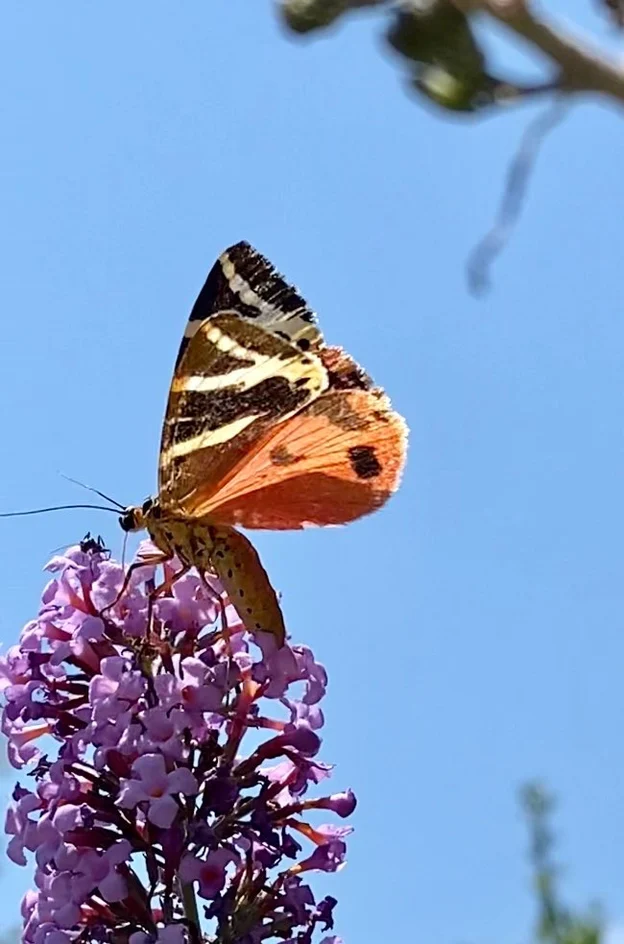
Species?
Euplagia quadripunctaria
